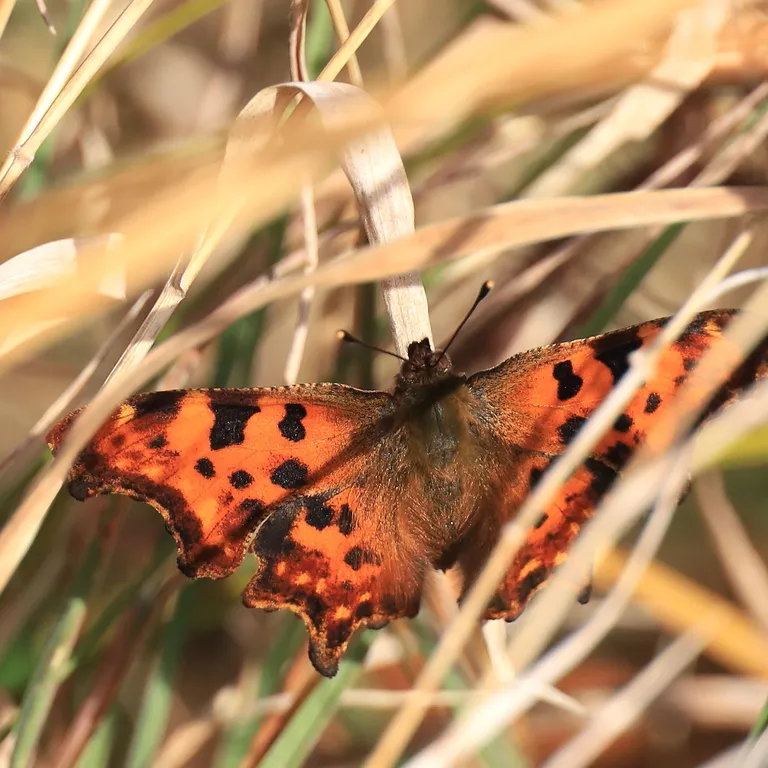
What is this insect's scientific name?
Polygonia c-album
